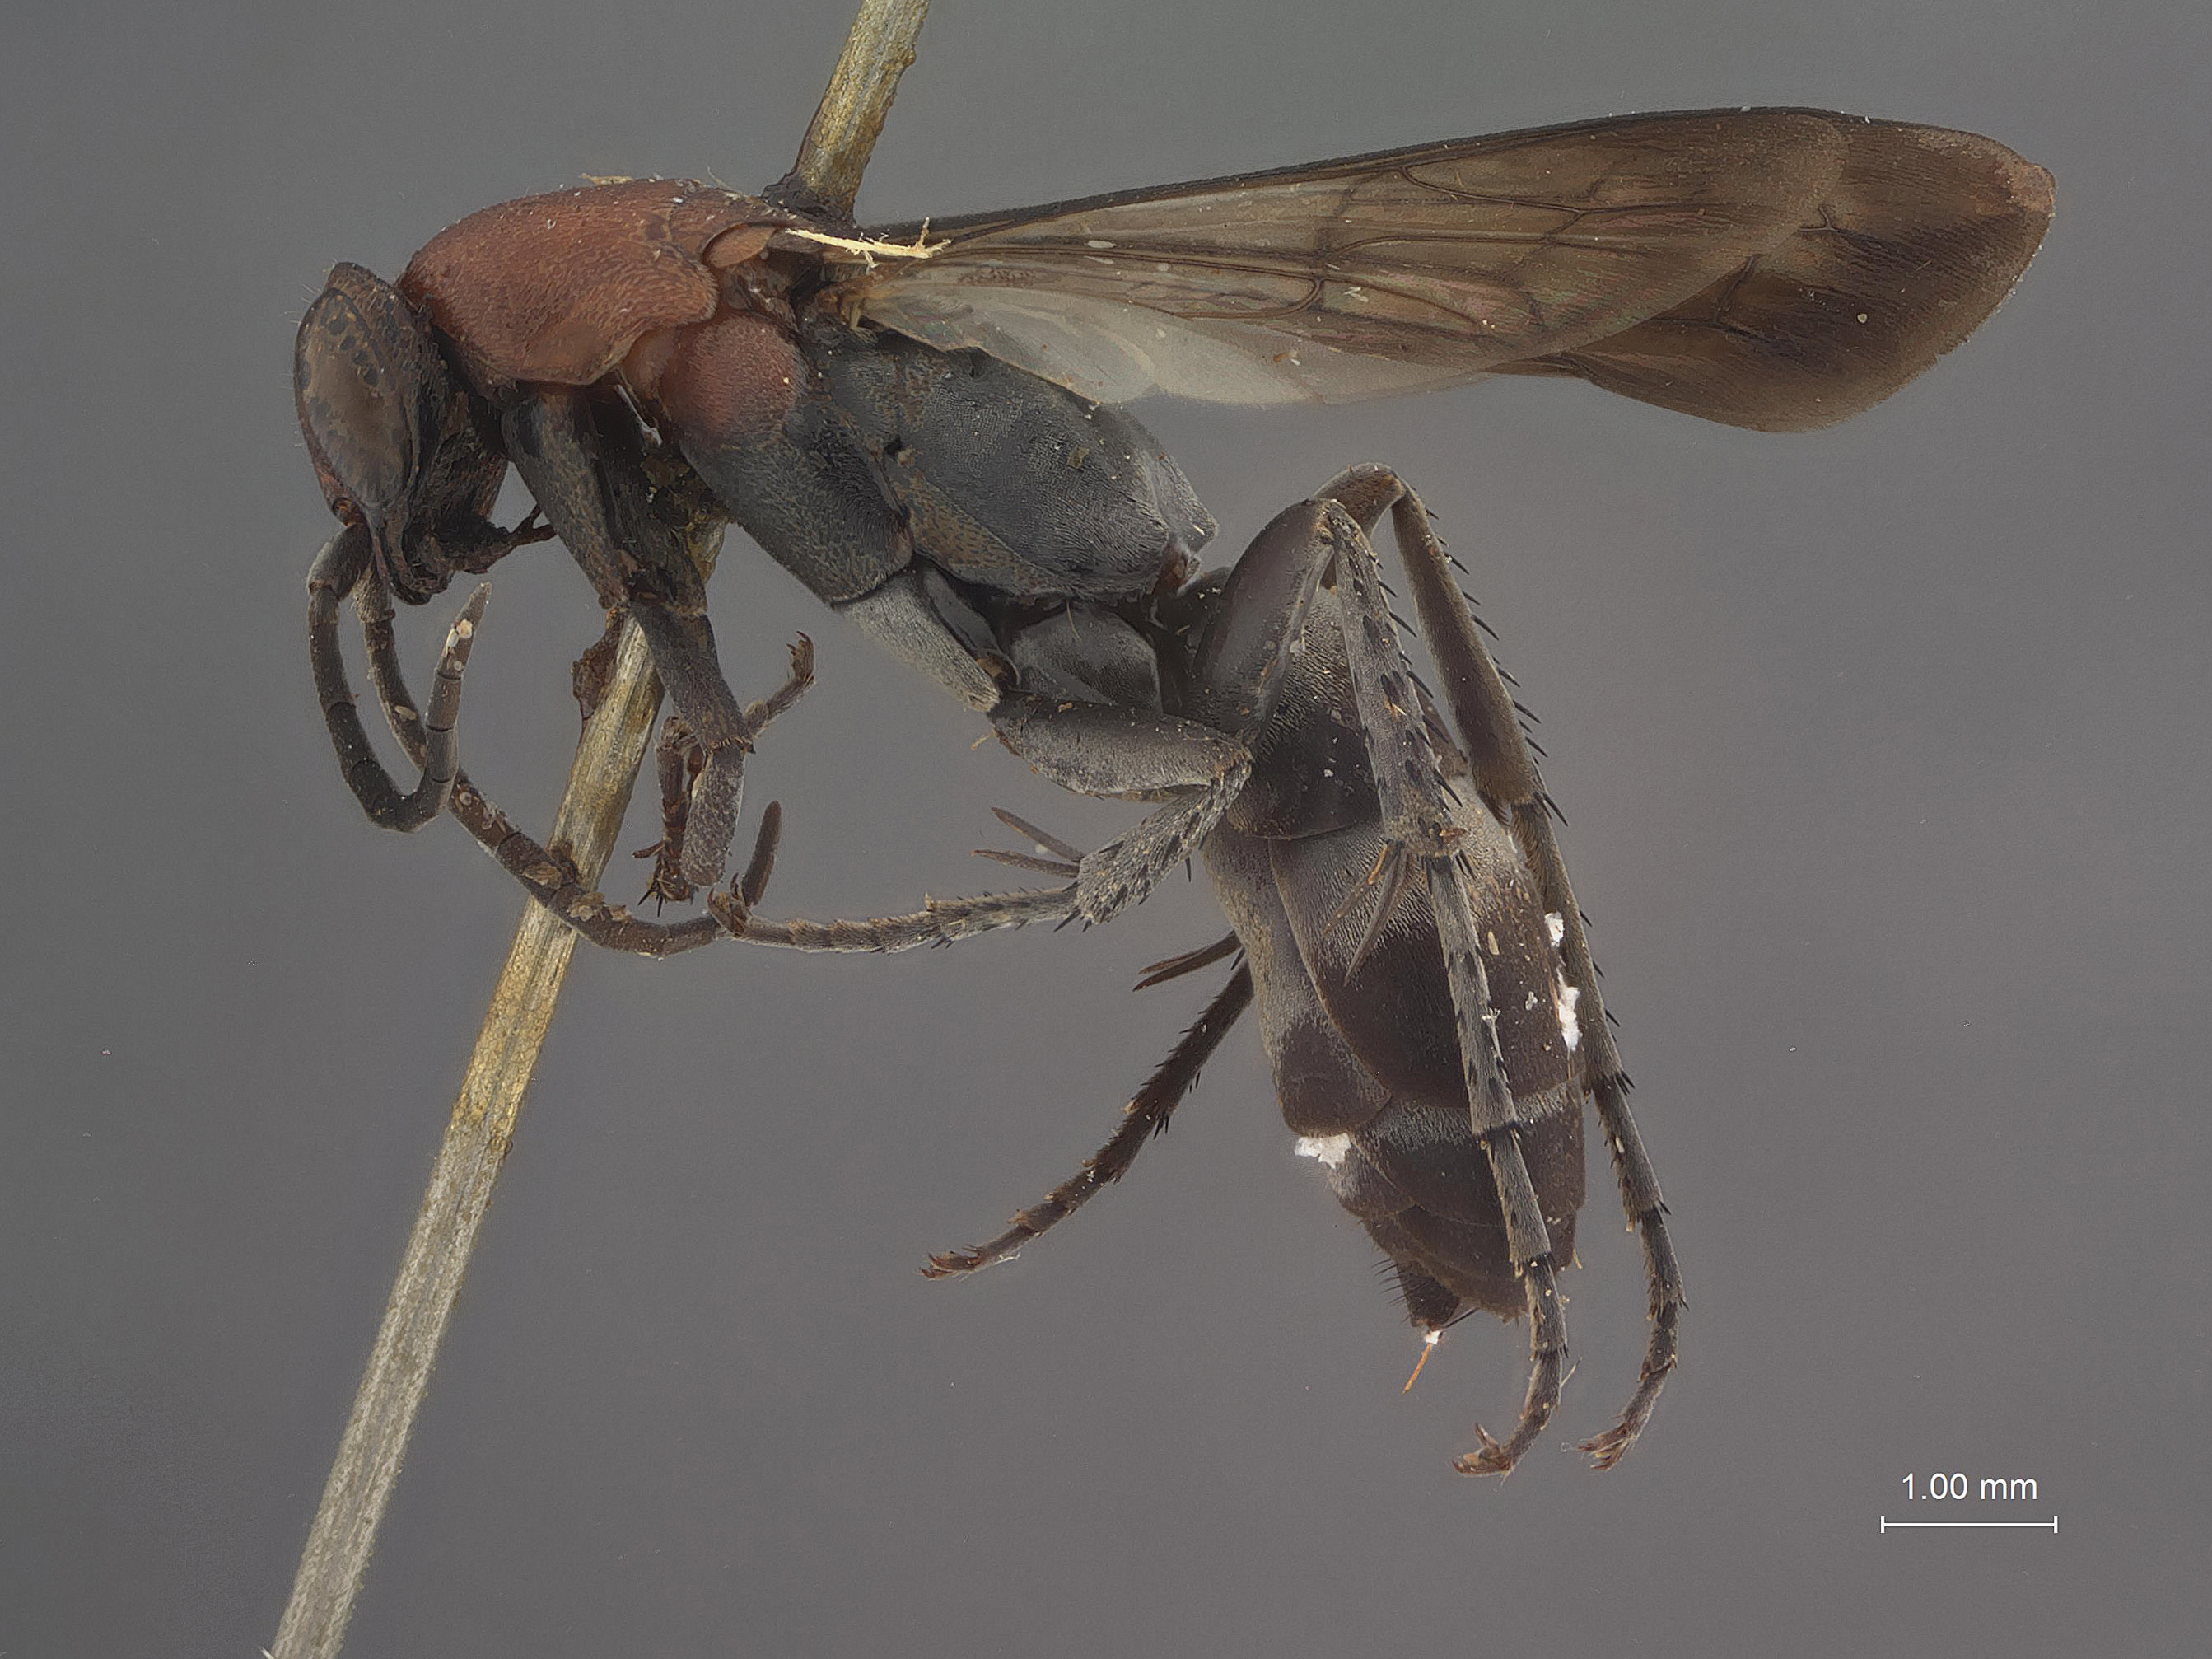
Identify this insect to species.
Platyderes extensa
